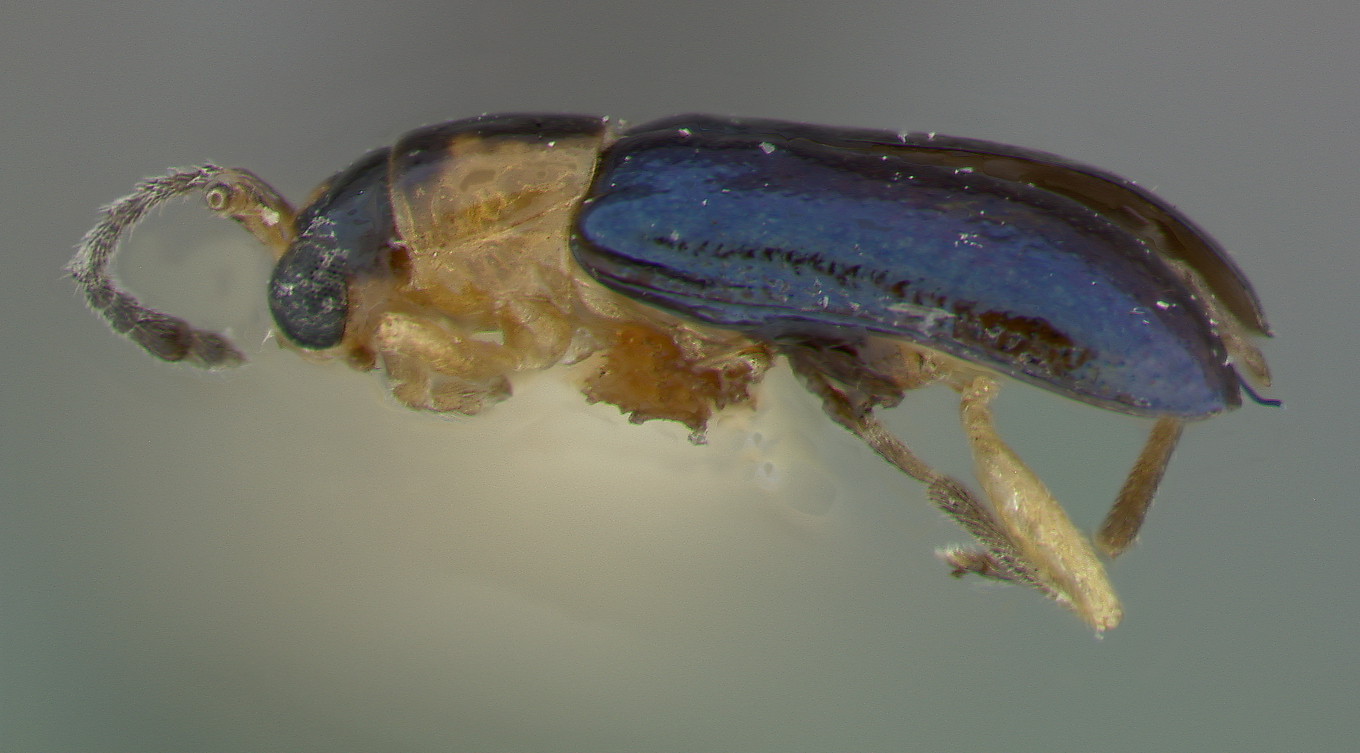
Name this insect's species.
Ectmesopus occipitalis
